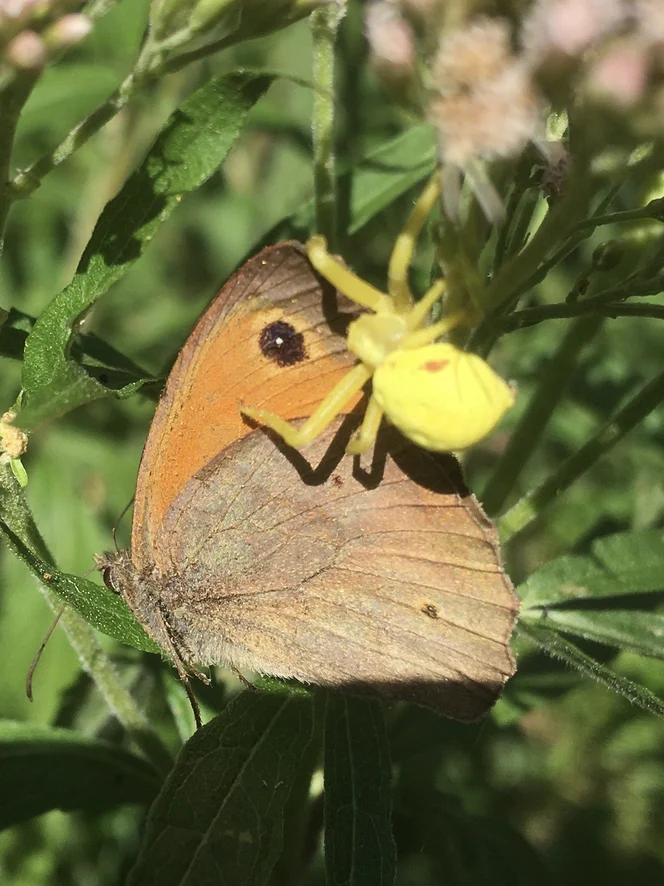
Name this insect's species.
Maniola jurtina
